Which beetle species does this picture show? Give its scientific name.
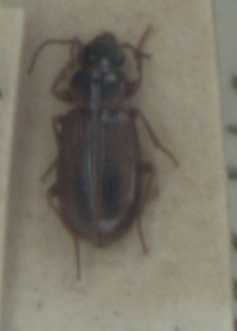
Dicheirotrichus placidus
